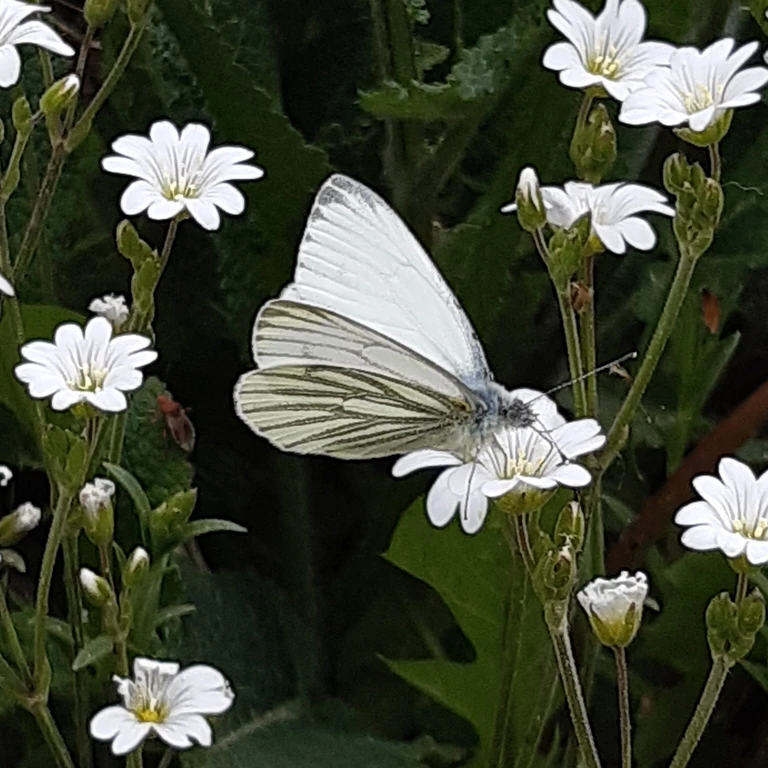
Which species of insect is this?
Pieris napi
